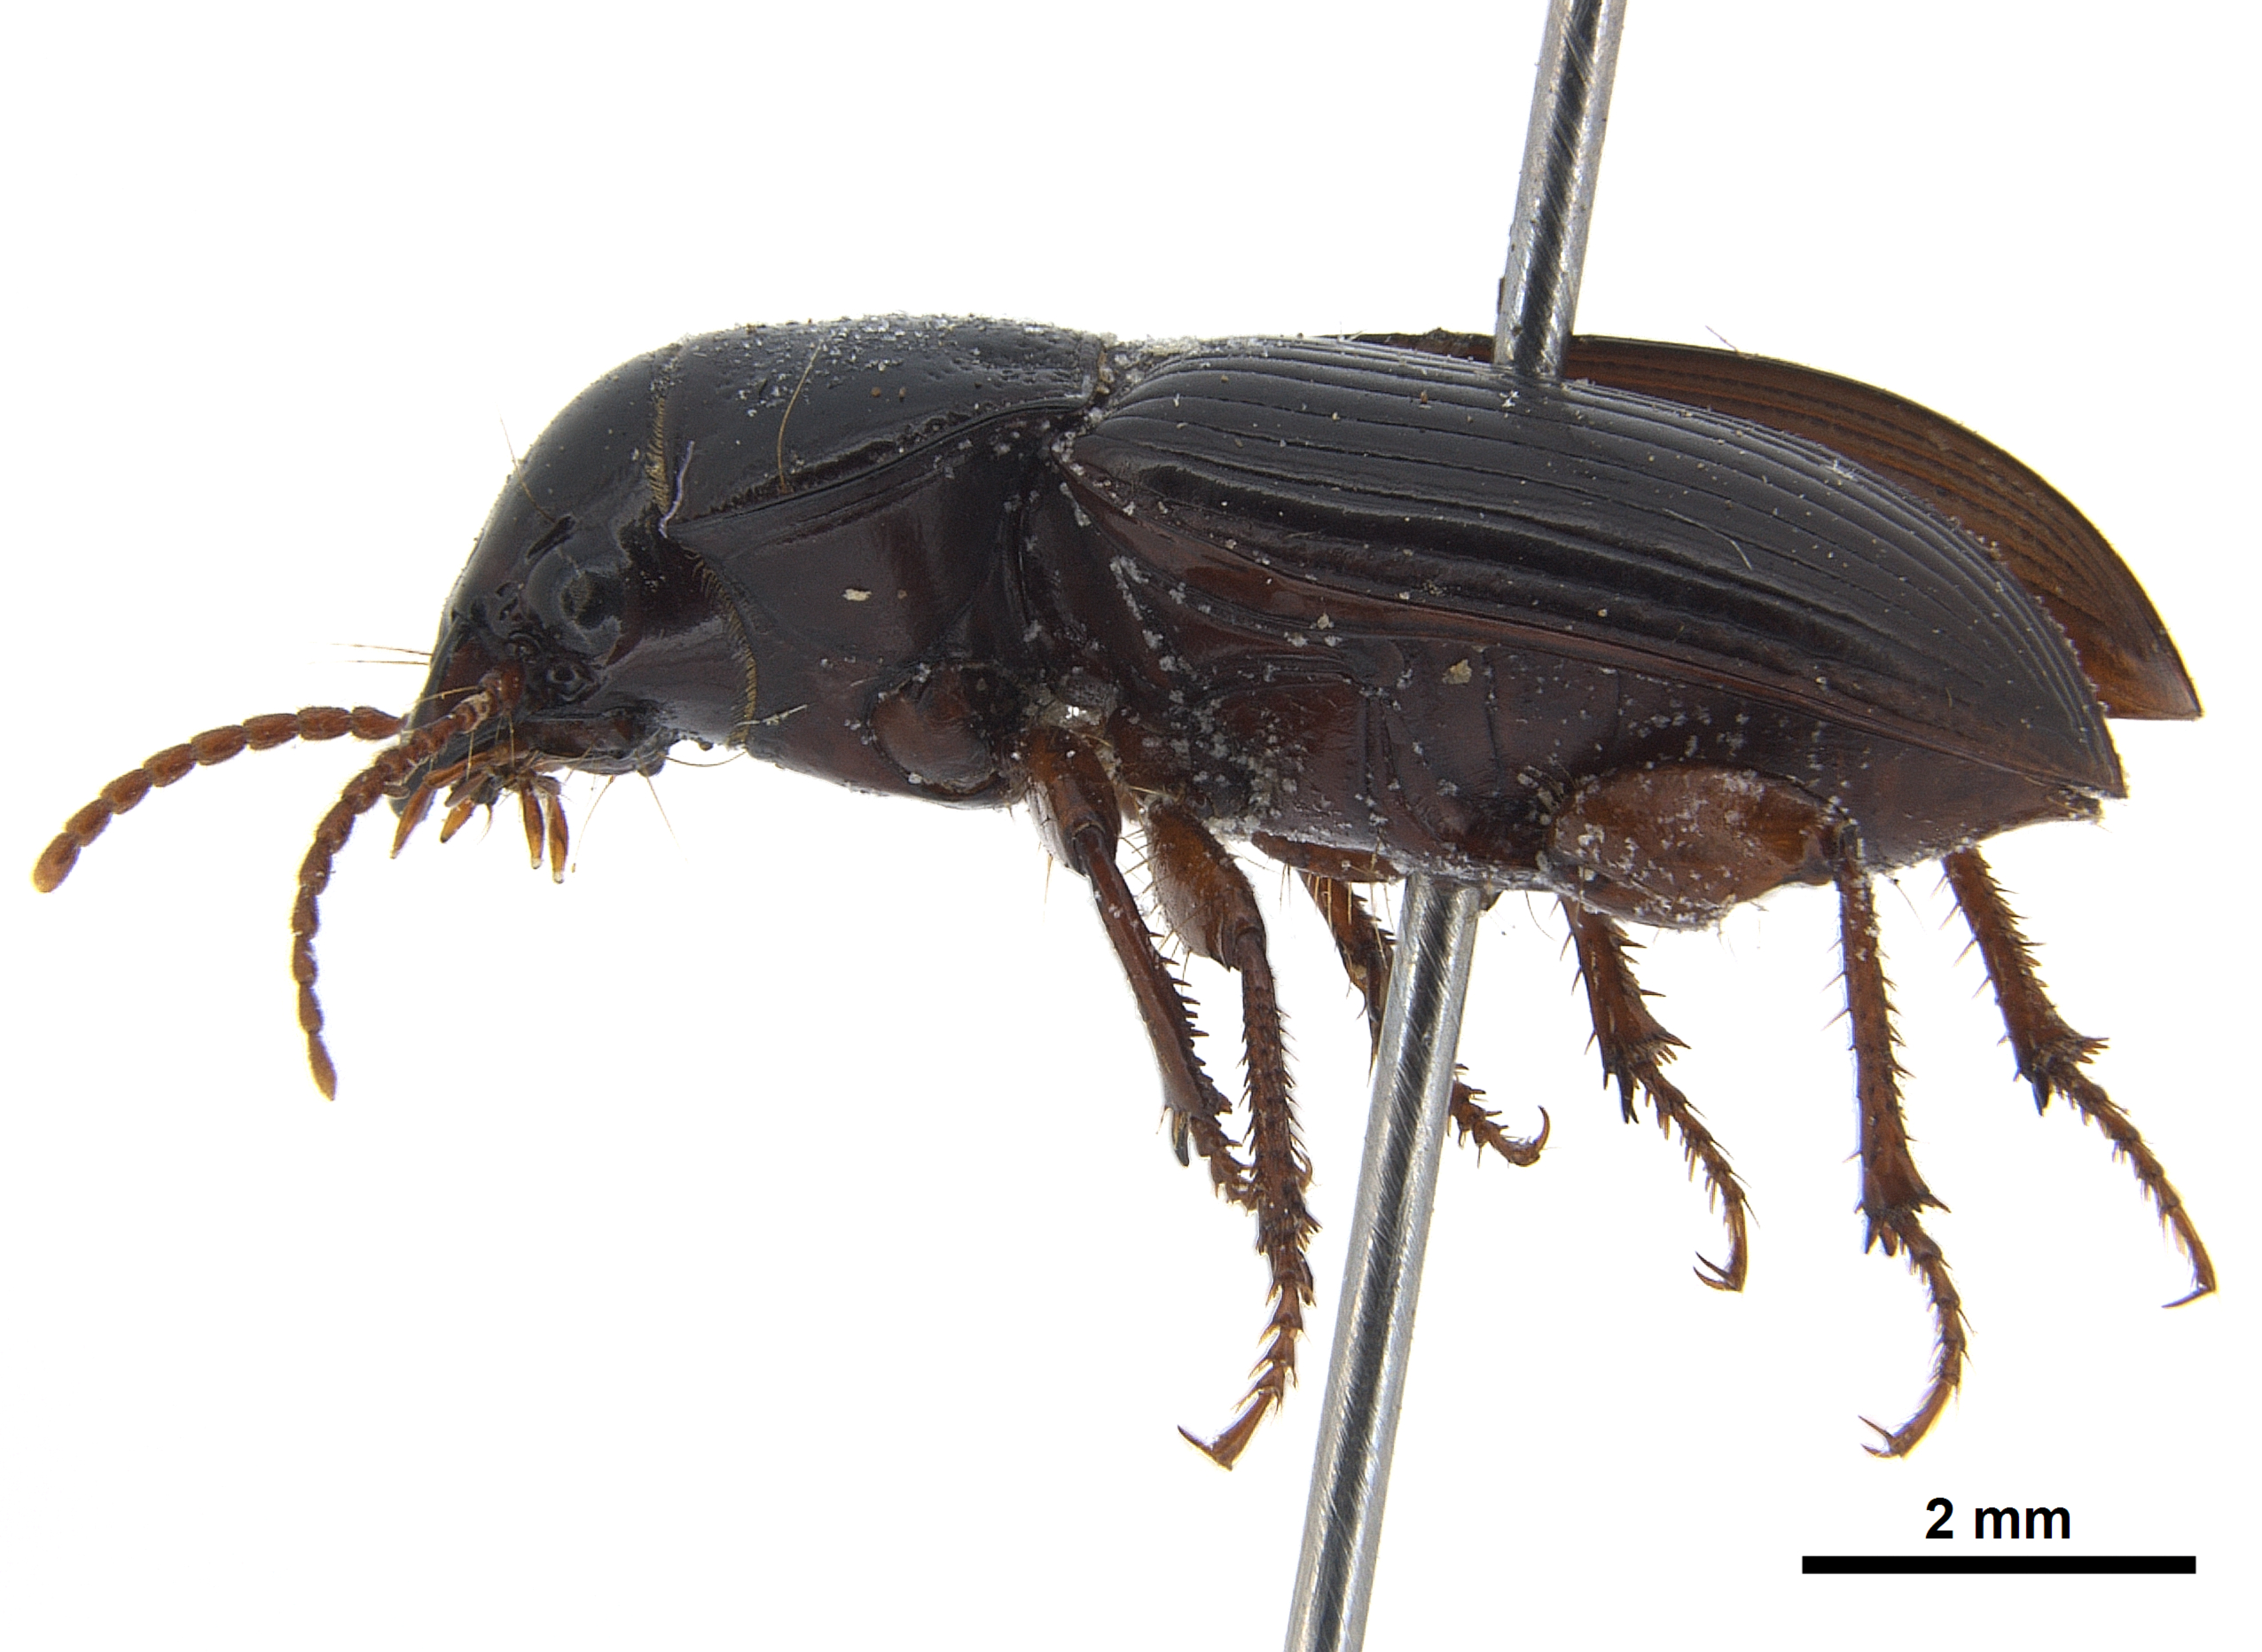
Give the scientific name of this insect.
Cratacanthus dubius
